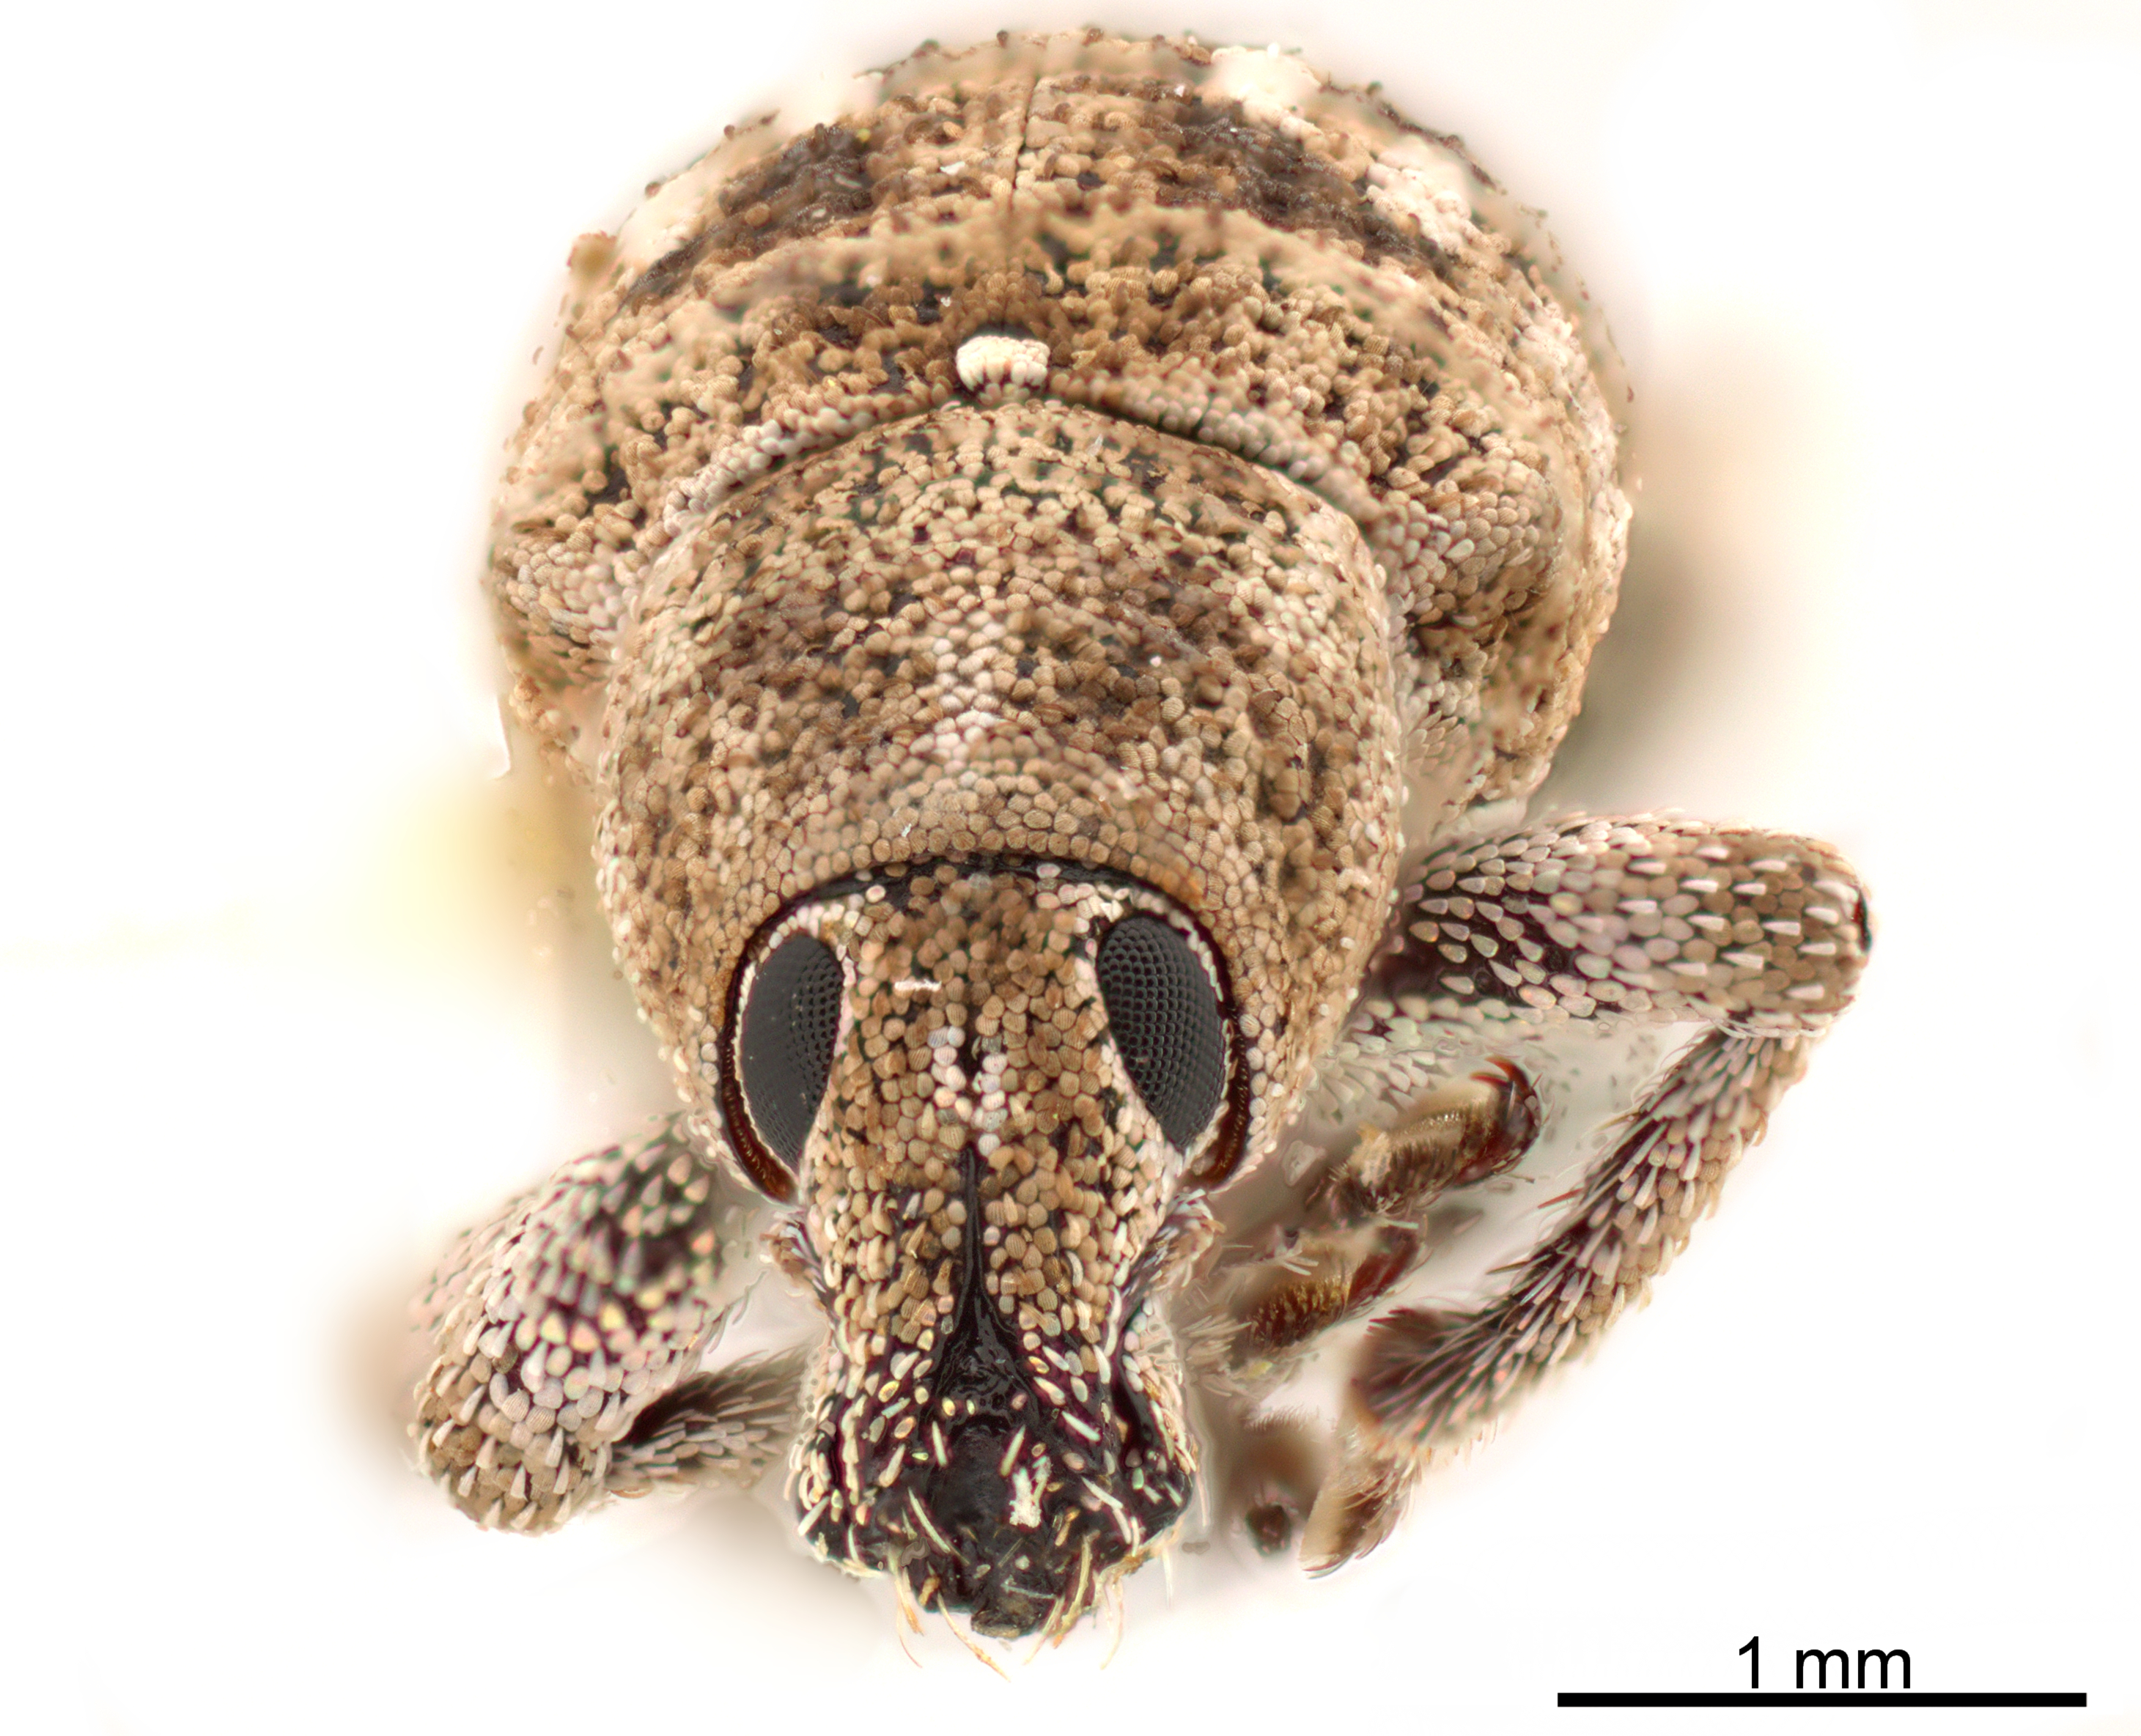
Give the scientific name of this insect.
Promecops leucothyrea
